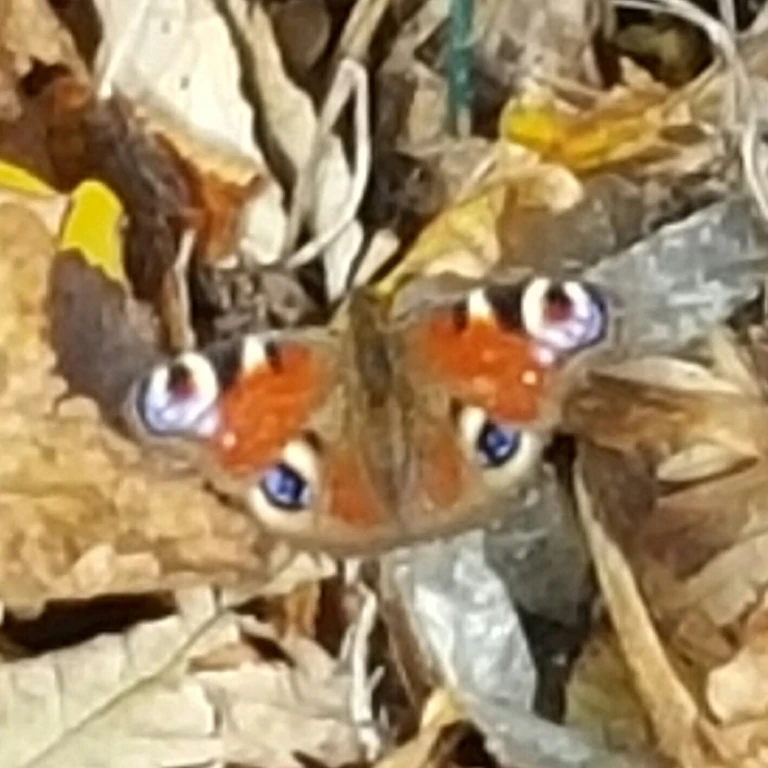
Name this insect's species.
Aglais io
